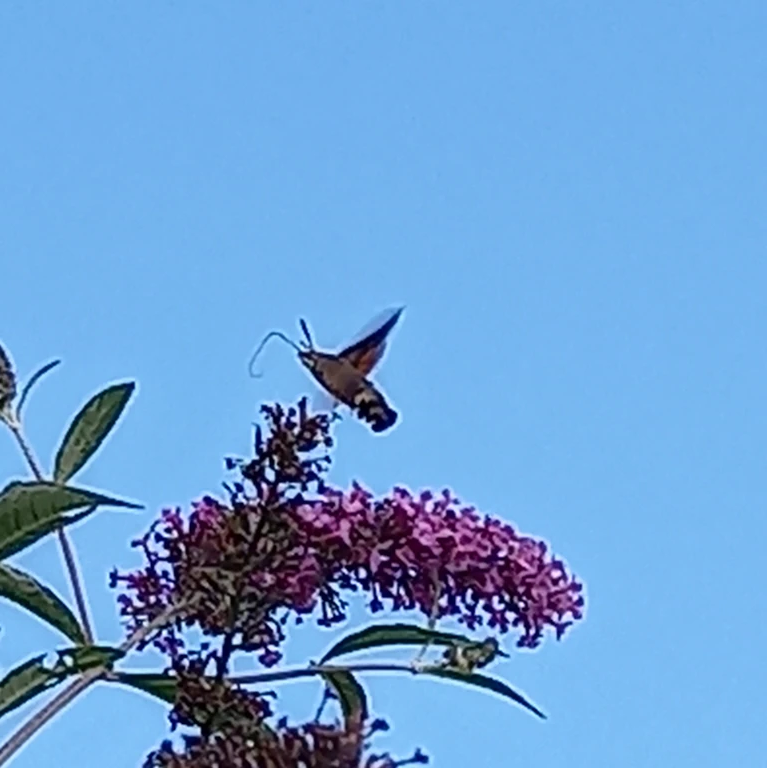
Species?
Macroglossum stellatarum
